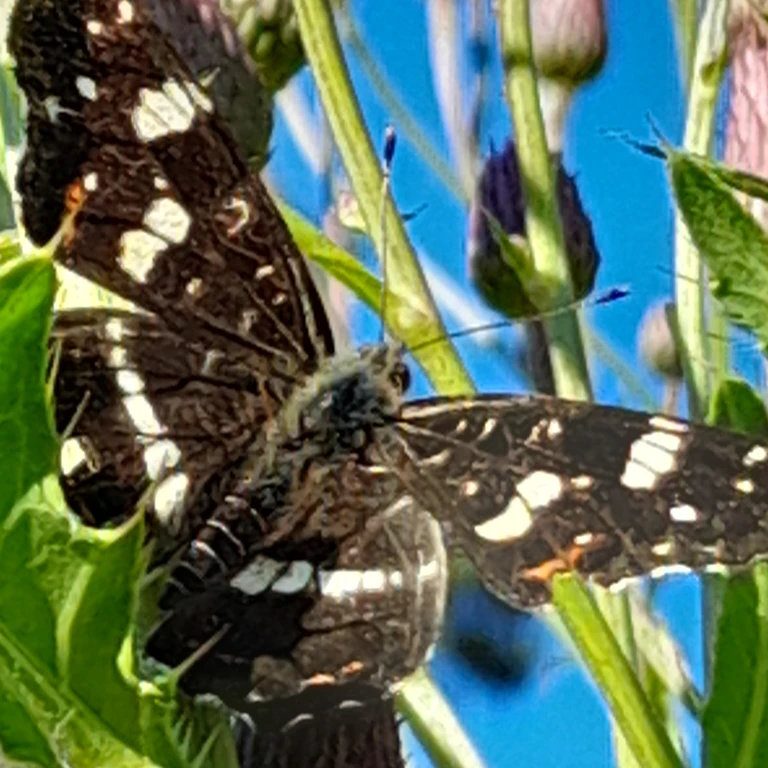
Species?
Araschnia levana
